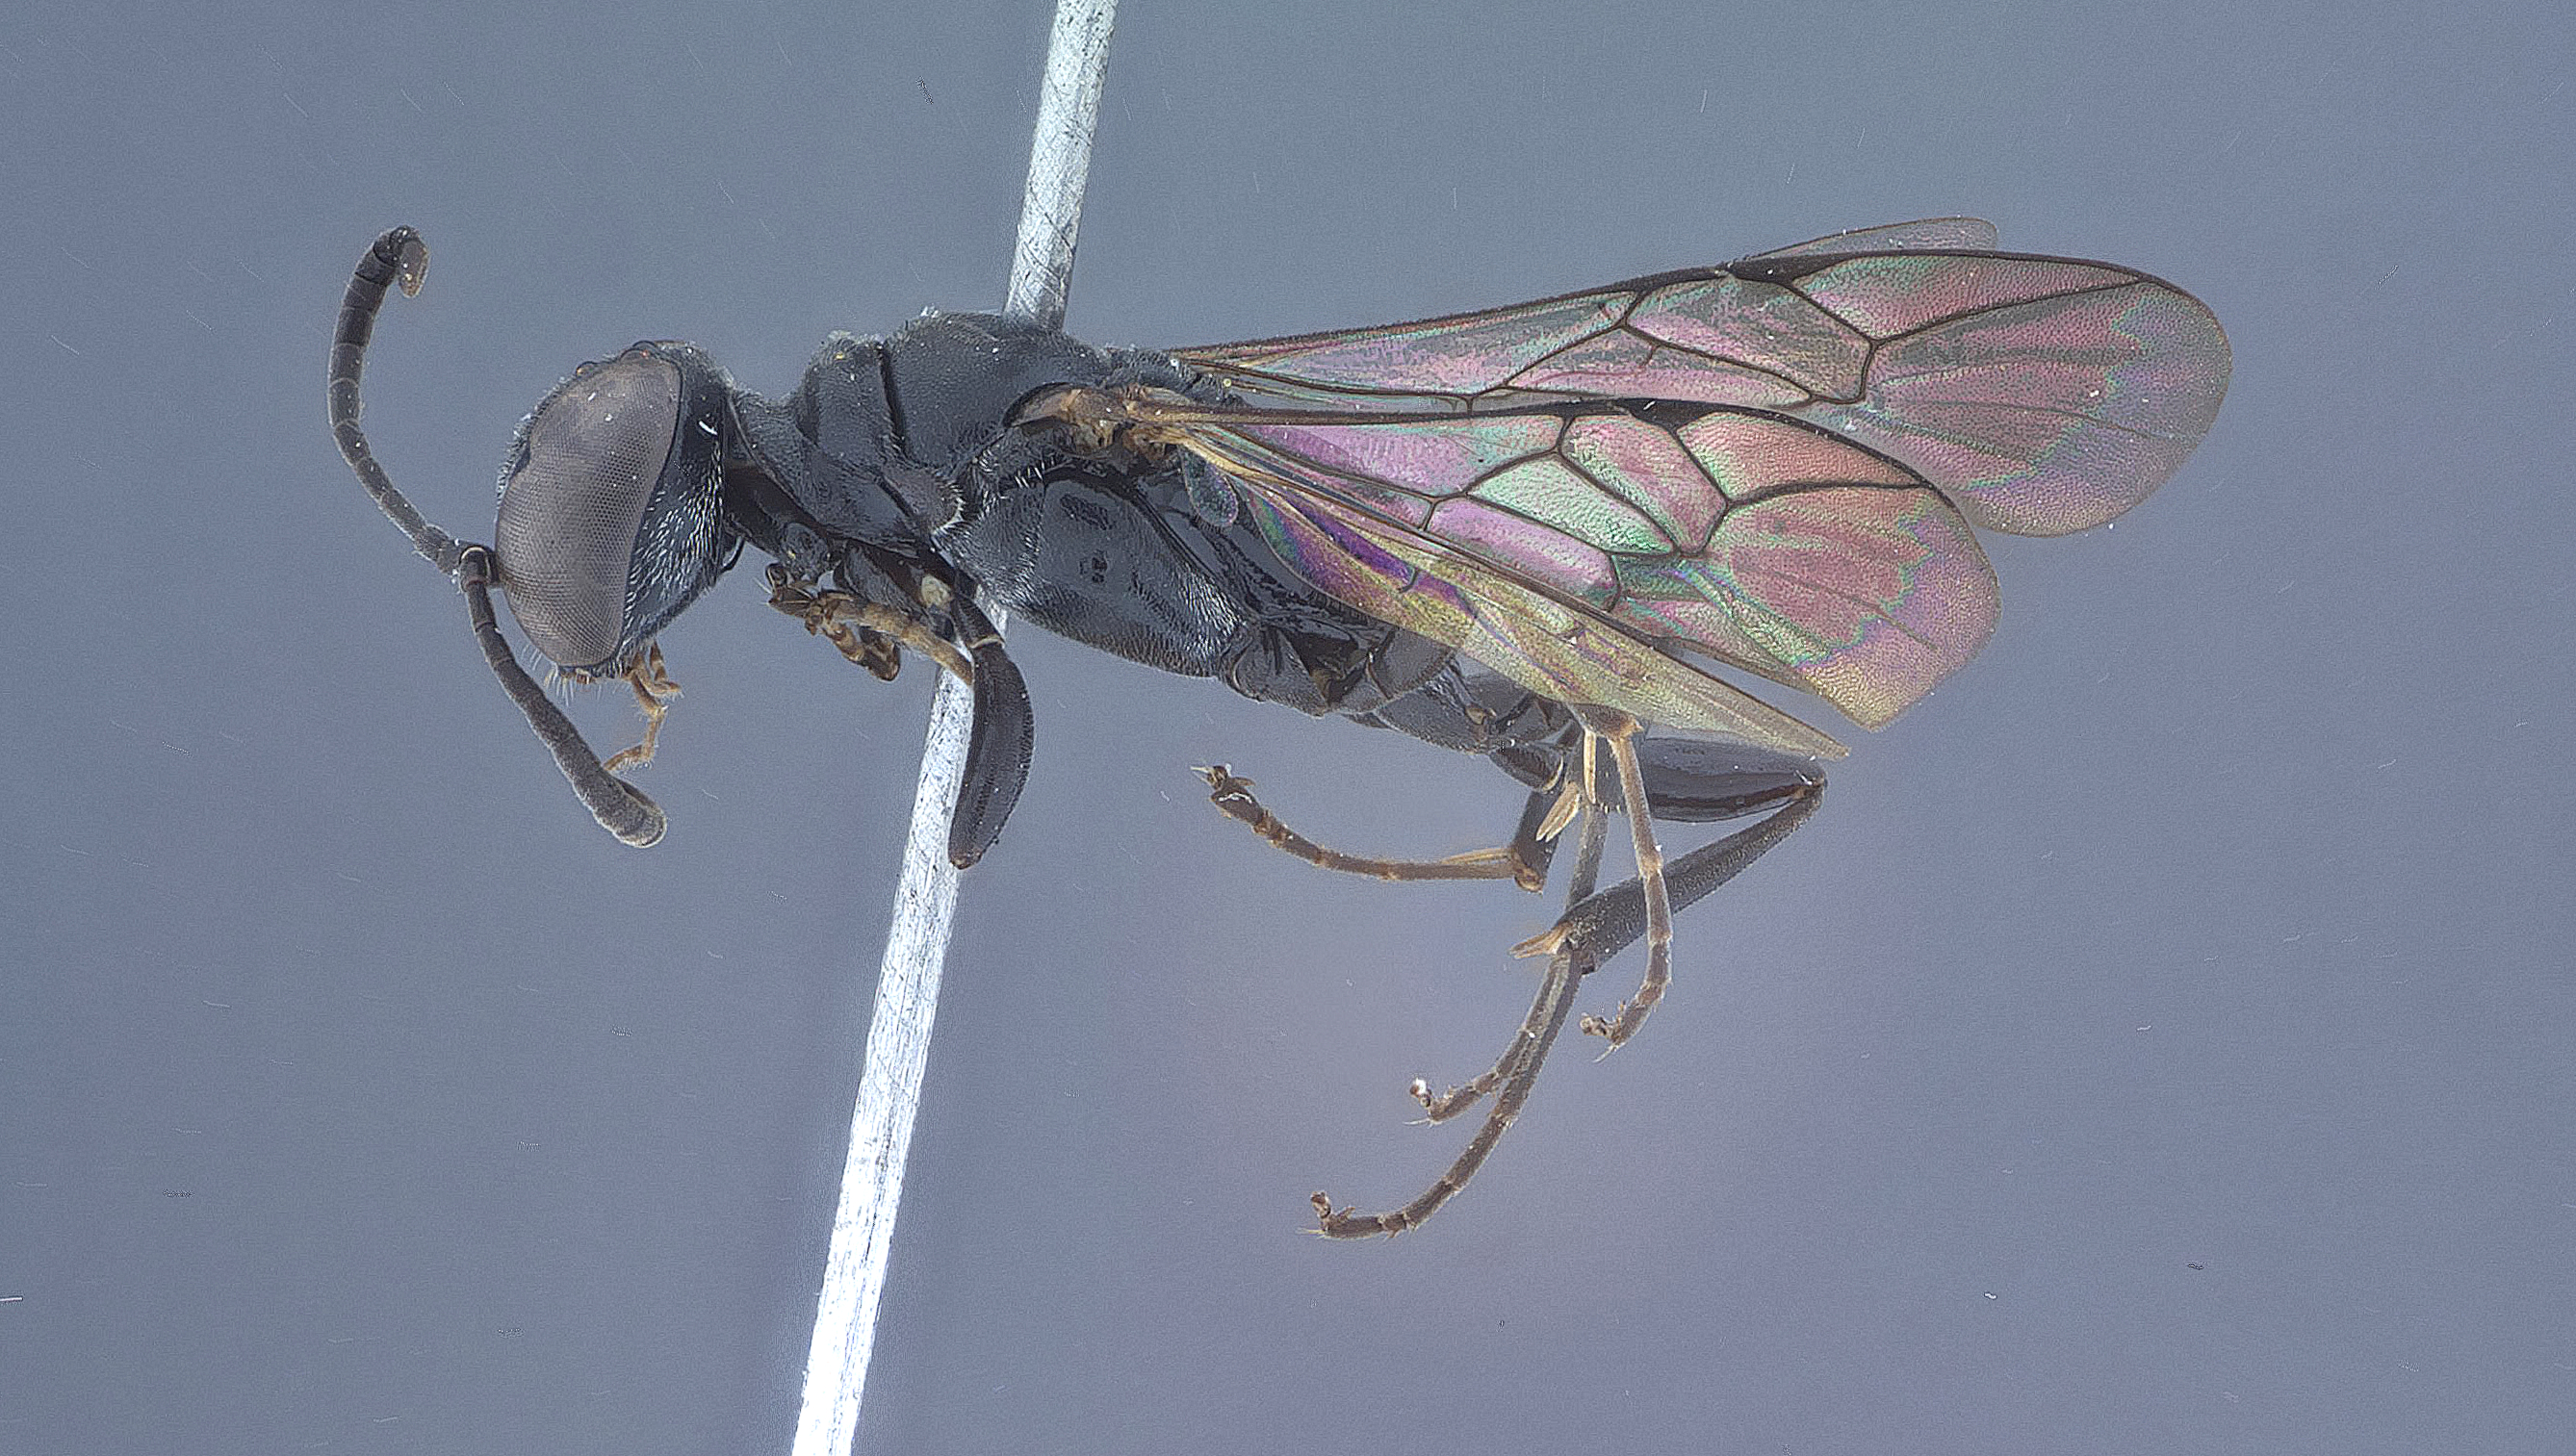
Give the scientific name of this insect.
Trypoxylon planifrons
